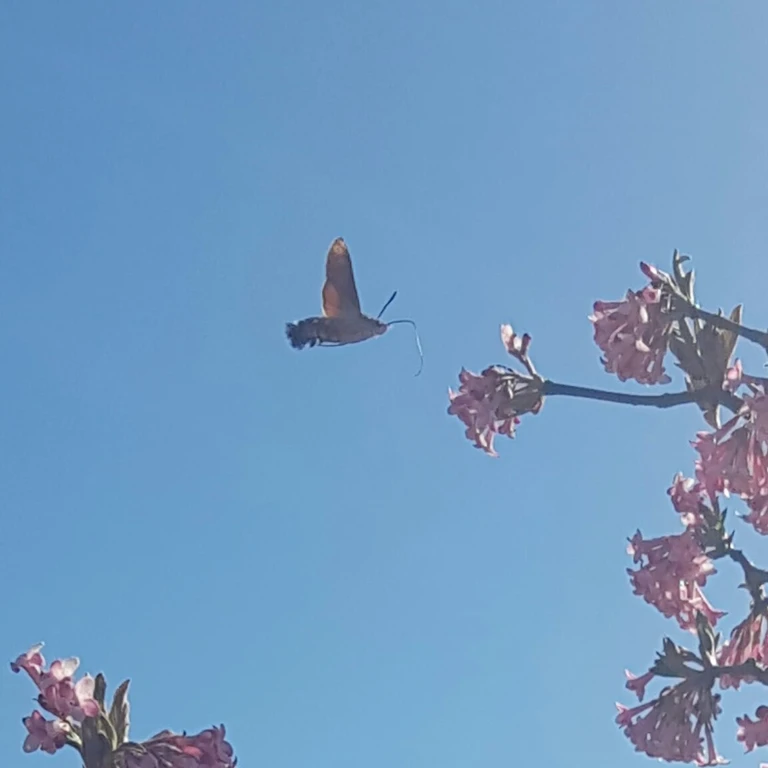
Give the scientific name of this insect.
Macroglossum stellatarum
